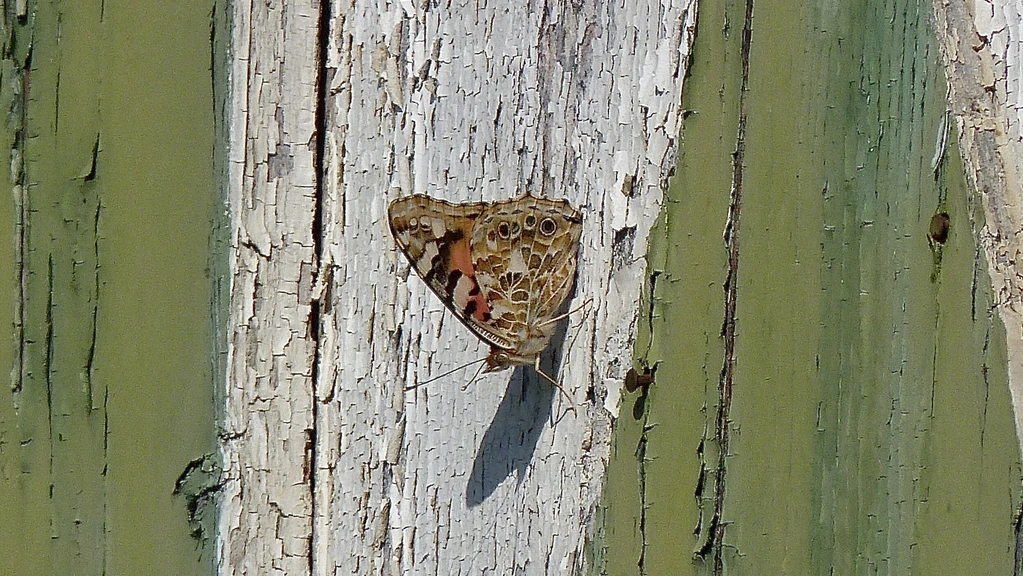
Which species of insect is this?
Vanessa cardui
